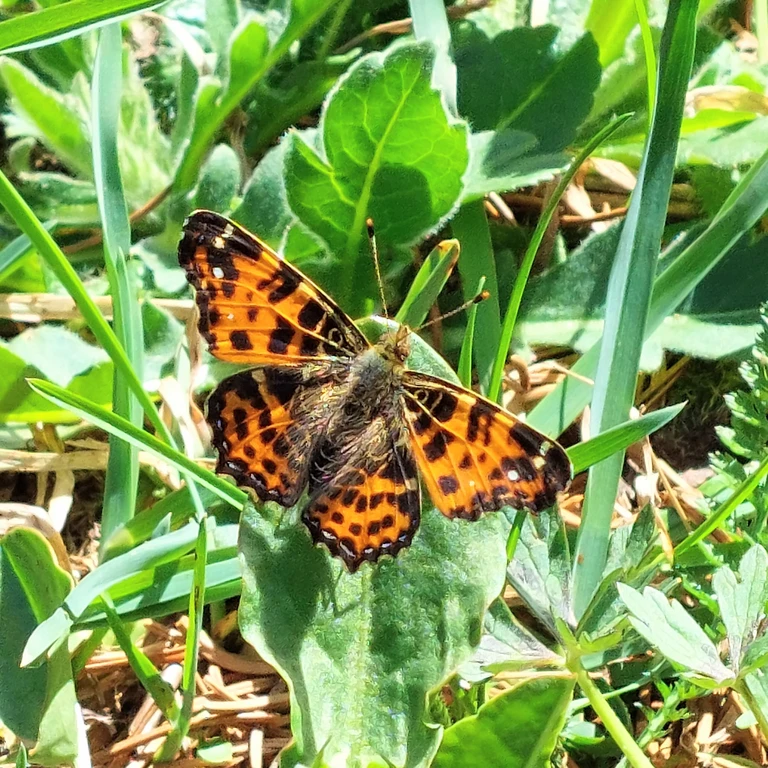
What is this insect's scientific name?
Araschnia levana
